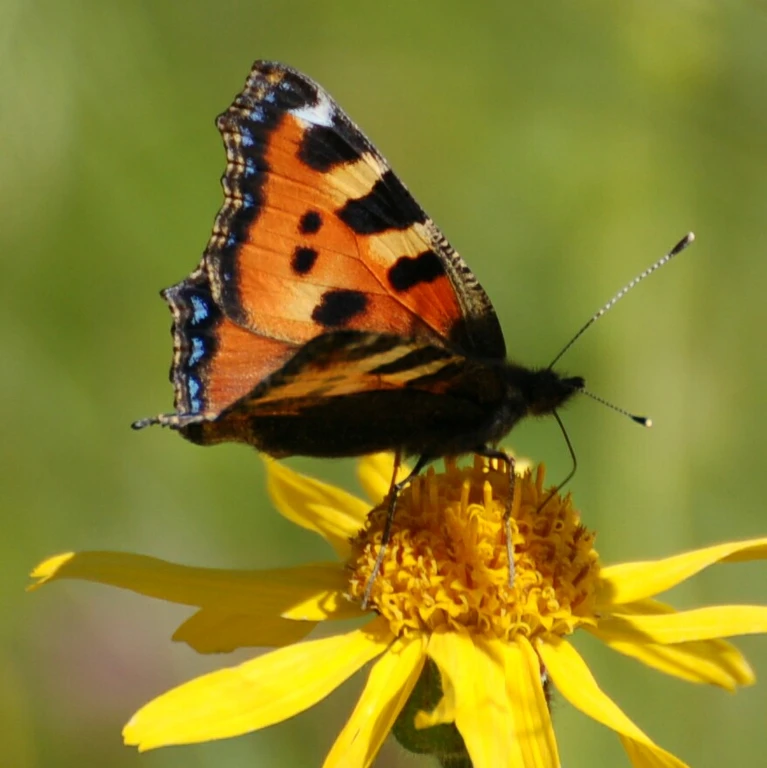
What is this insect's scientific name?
Aglais urticae
